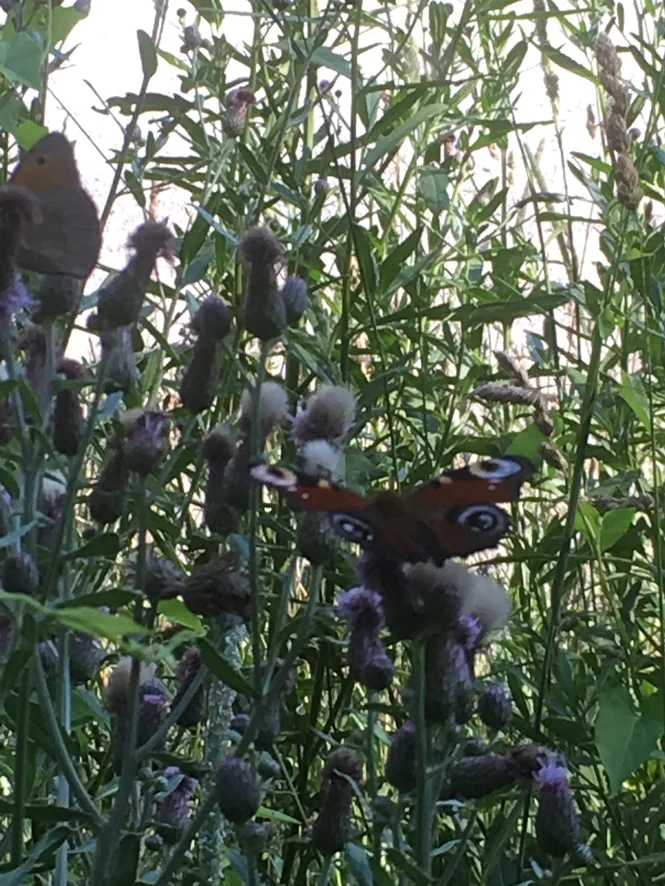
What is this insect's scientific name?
Aglais io
